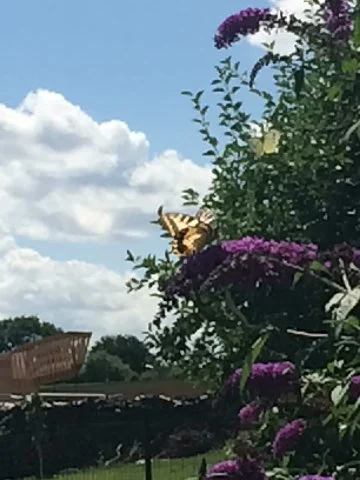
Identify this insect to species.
Papilio machaon
